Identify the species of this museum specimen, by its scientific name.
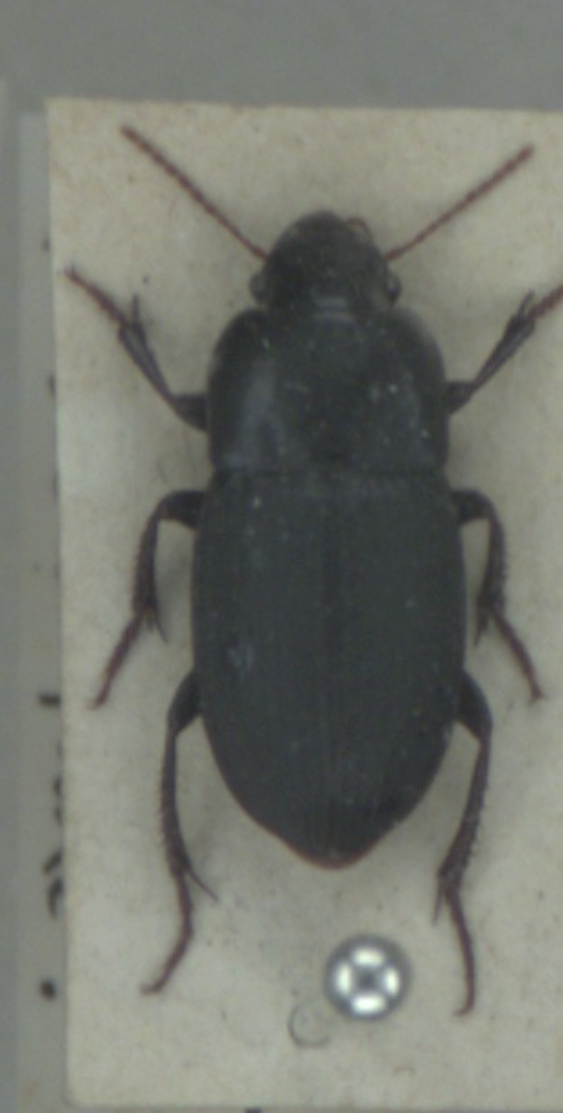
Harpalus tardus
